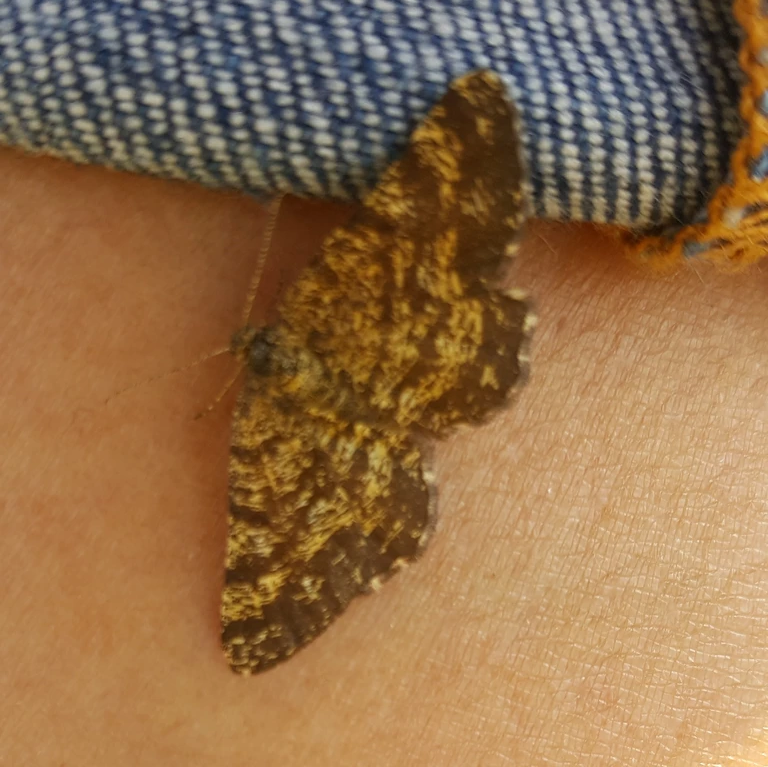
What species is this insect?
Ematurga atomaria
